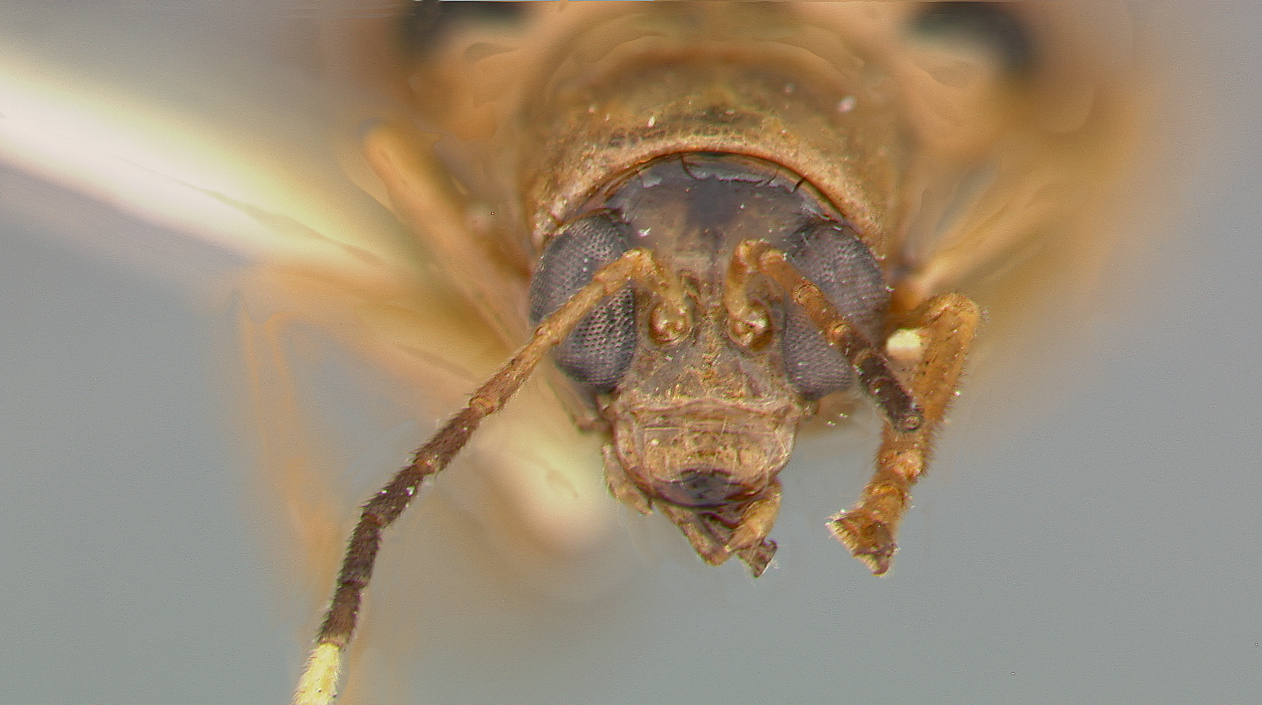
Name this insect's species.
Neobrotica colombiensis
